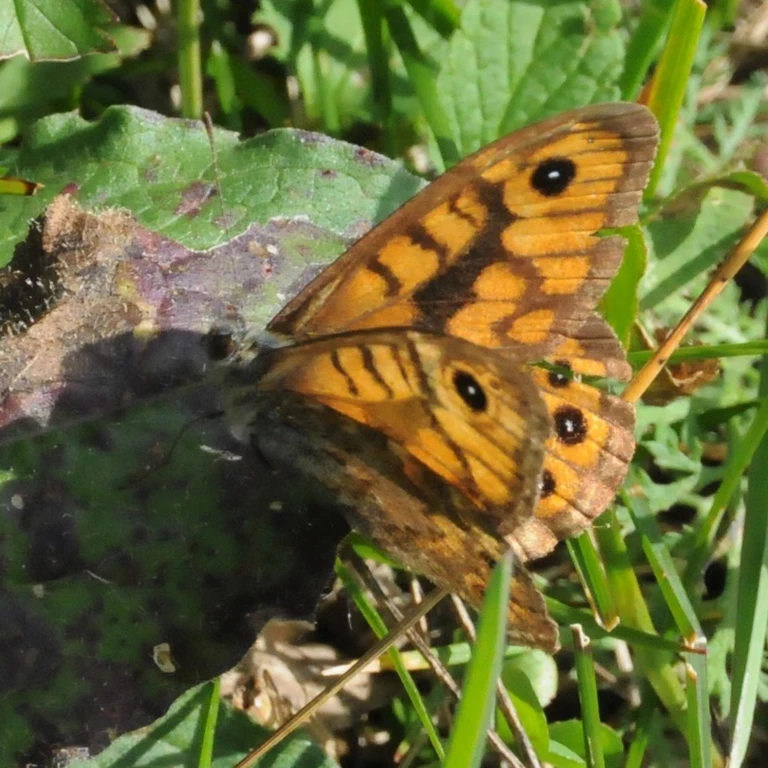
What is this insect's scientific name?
Lasiommata megera (also Pararge megera)
